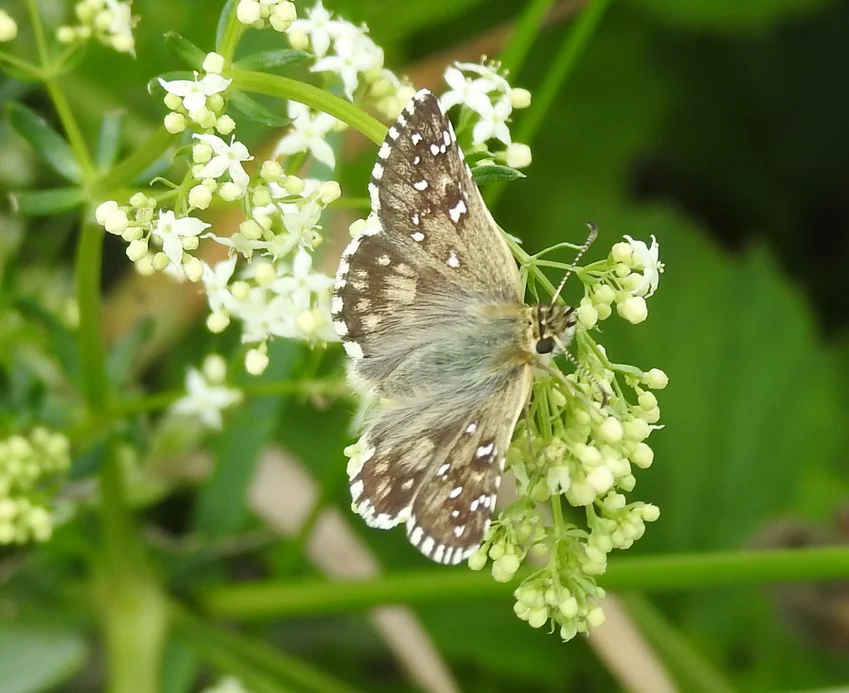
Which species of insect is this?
Pyrgus armoricanus
